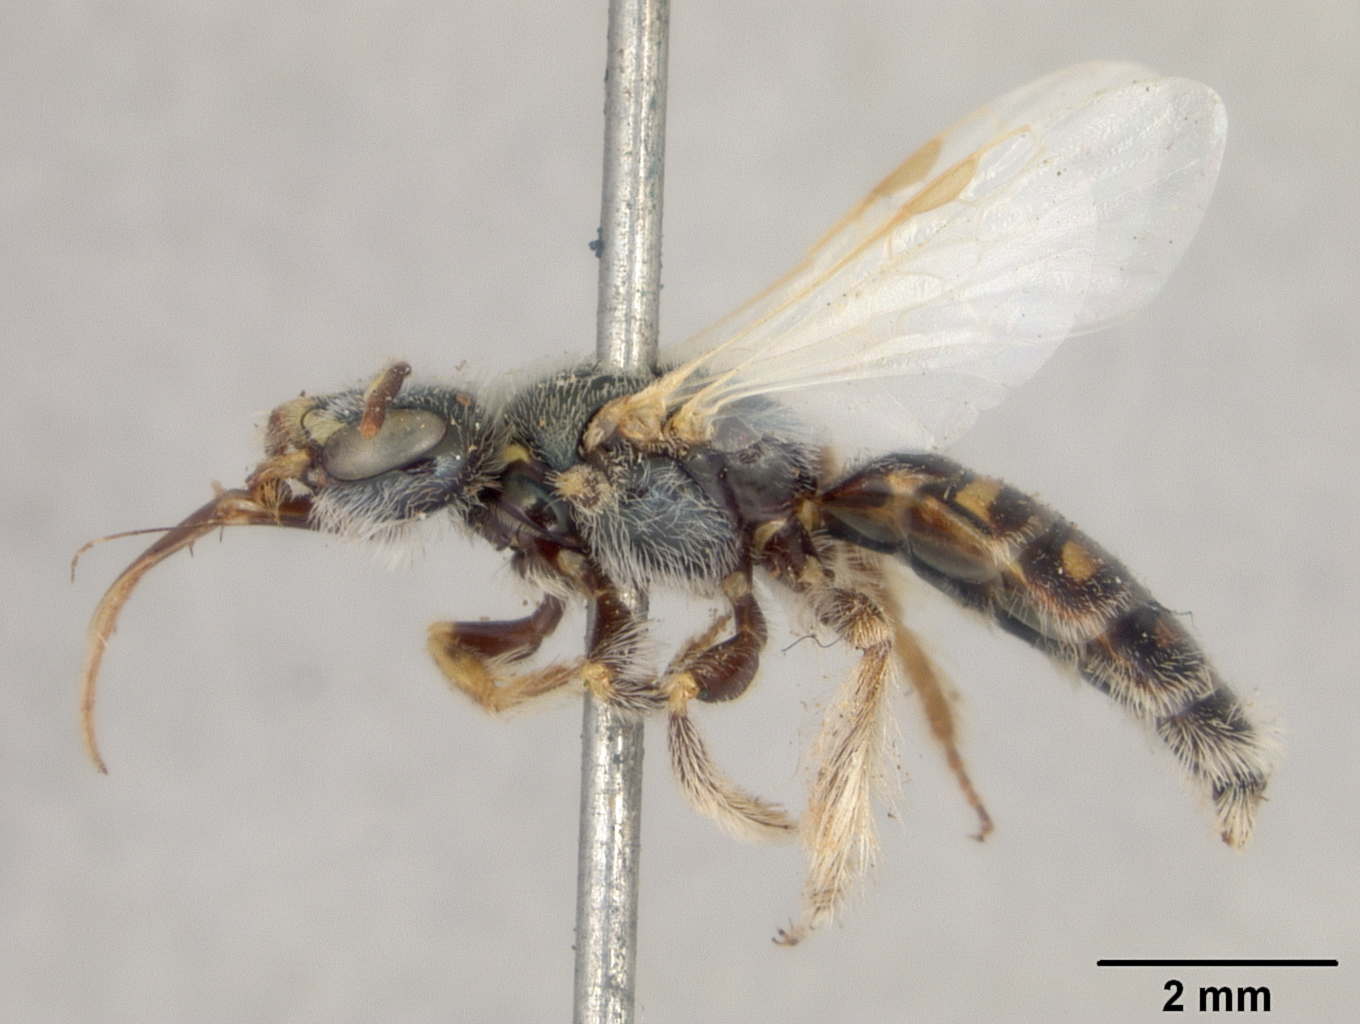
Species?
Perdita albipennis
